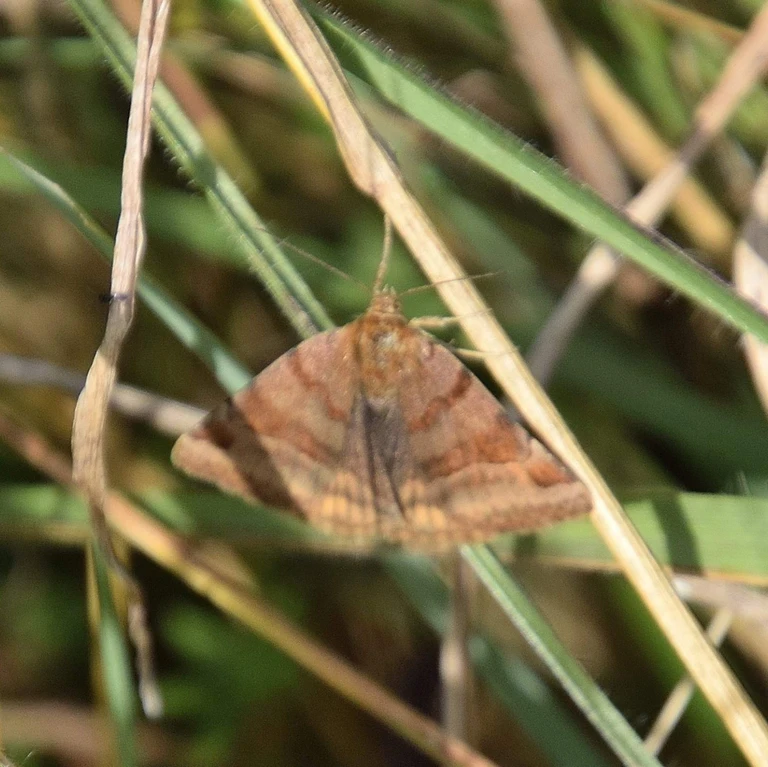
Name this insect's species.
Euclidia glyphica
